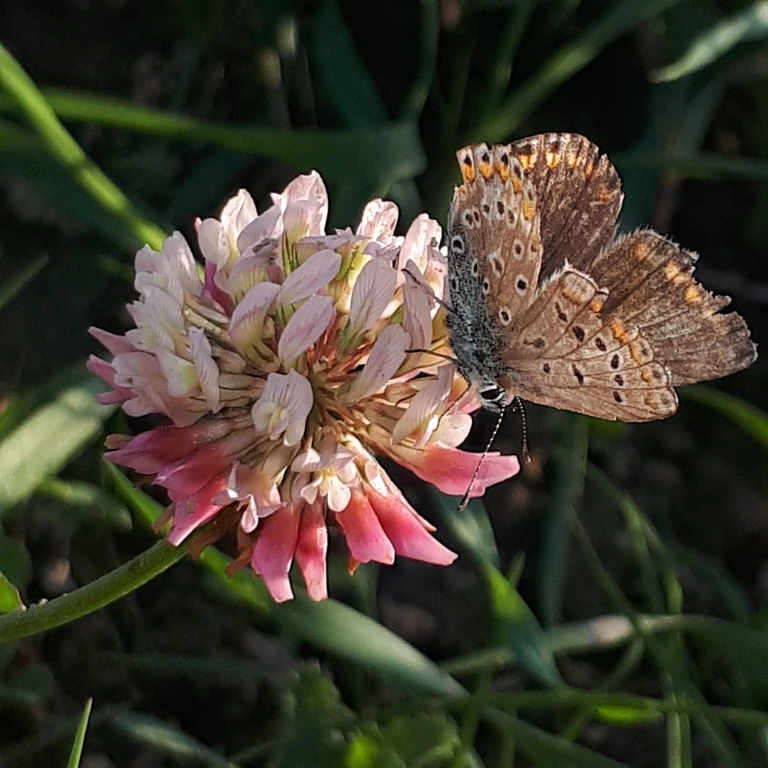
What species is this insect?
Polyommatus icarus
